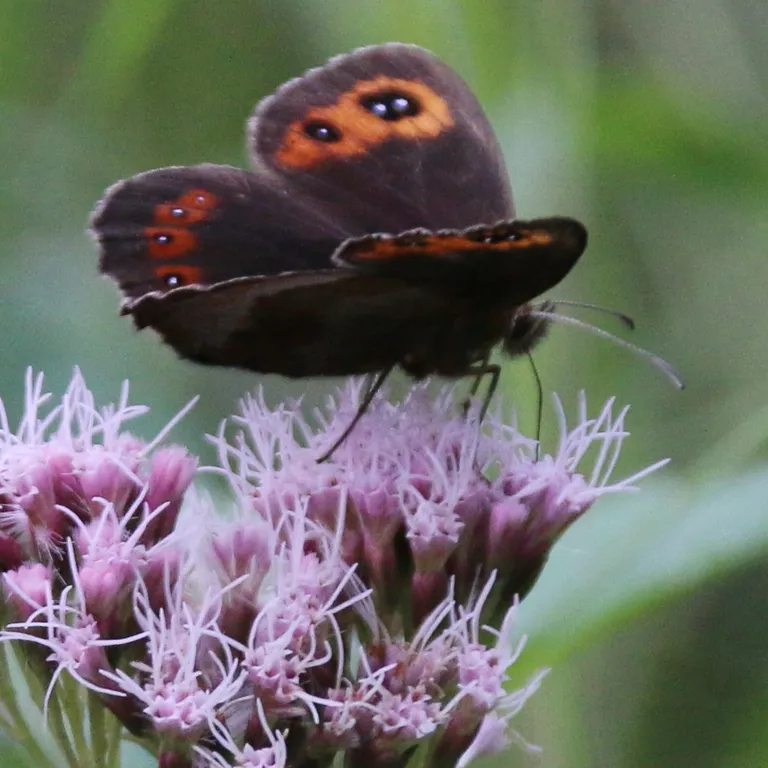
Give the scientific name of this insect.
Erebia aethiops
